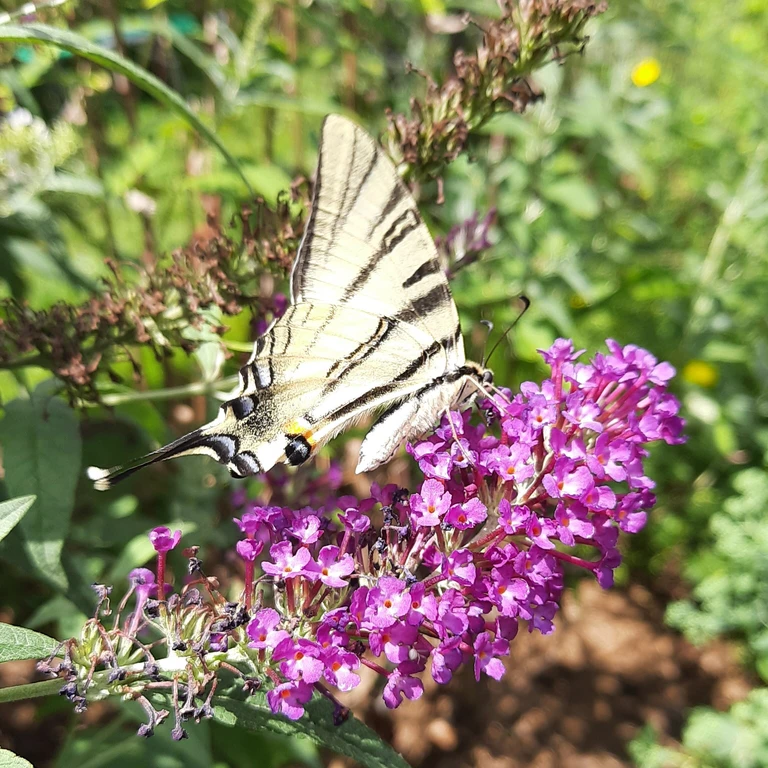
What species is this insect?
Iphiclides podalirius
